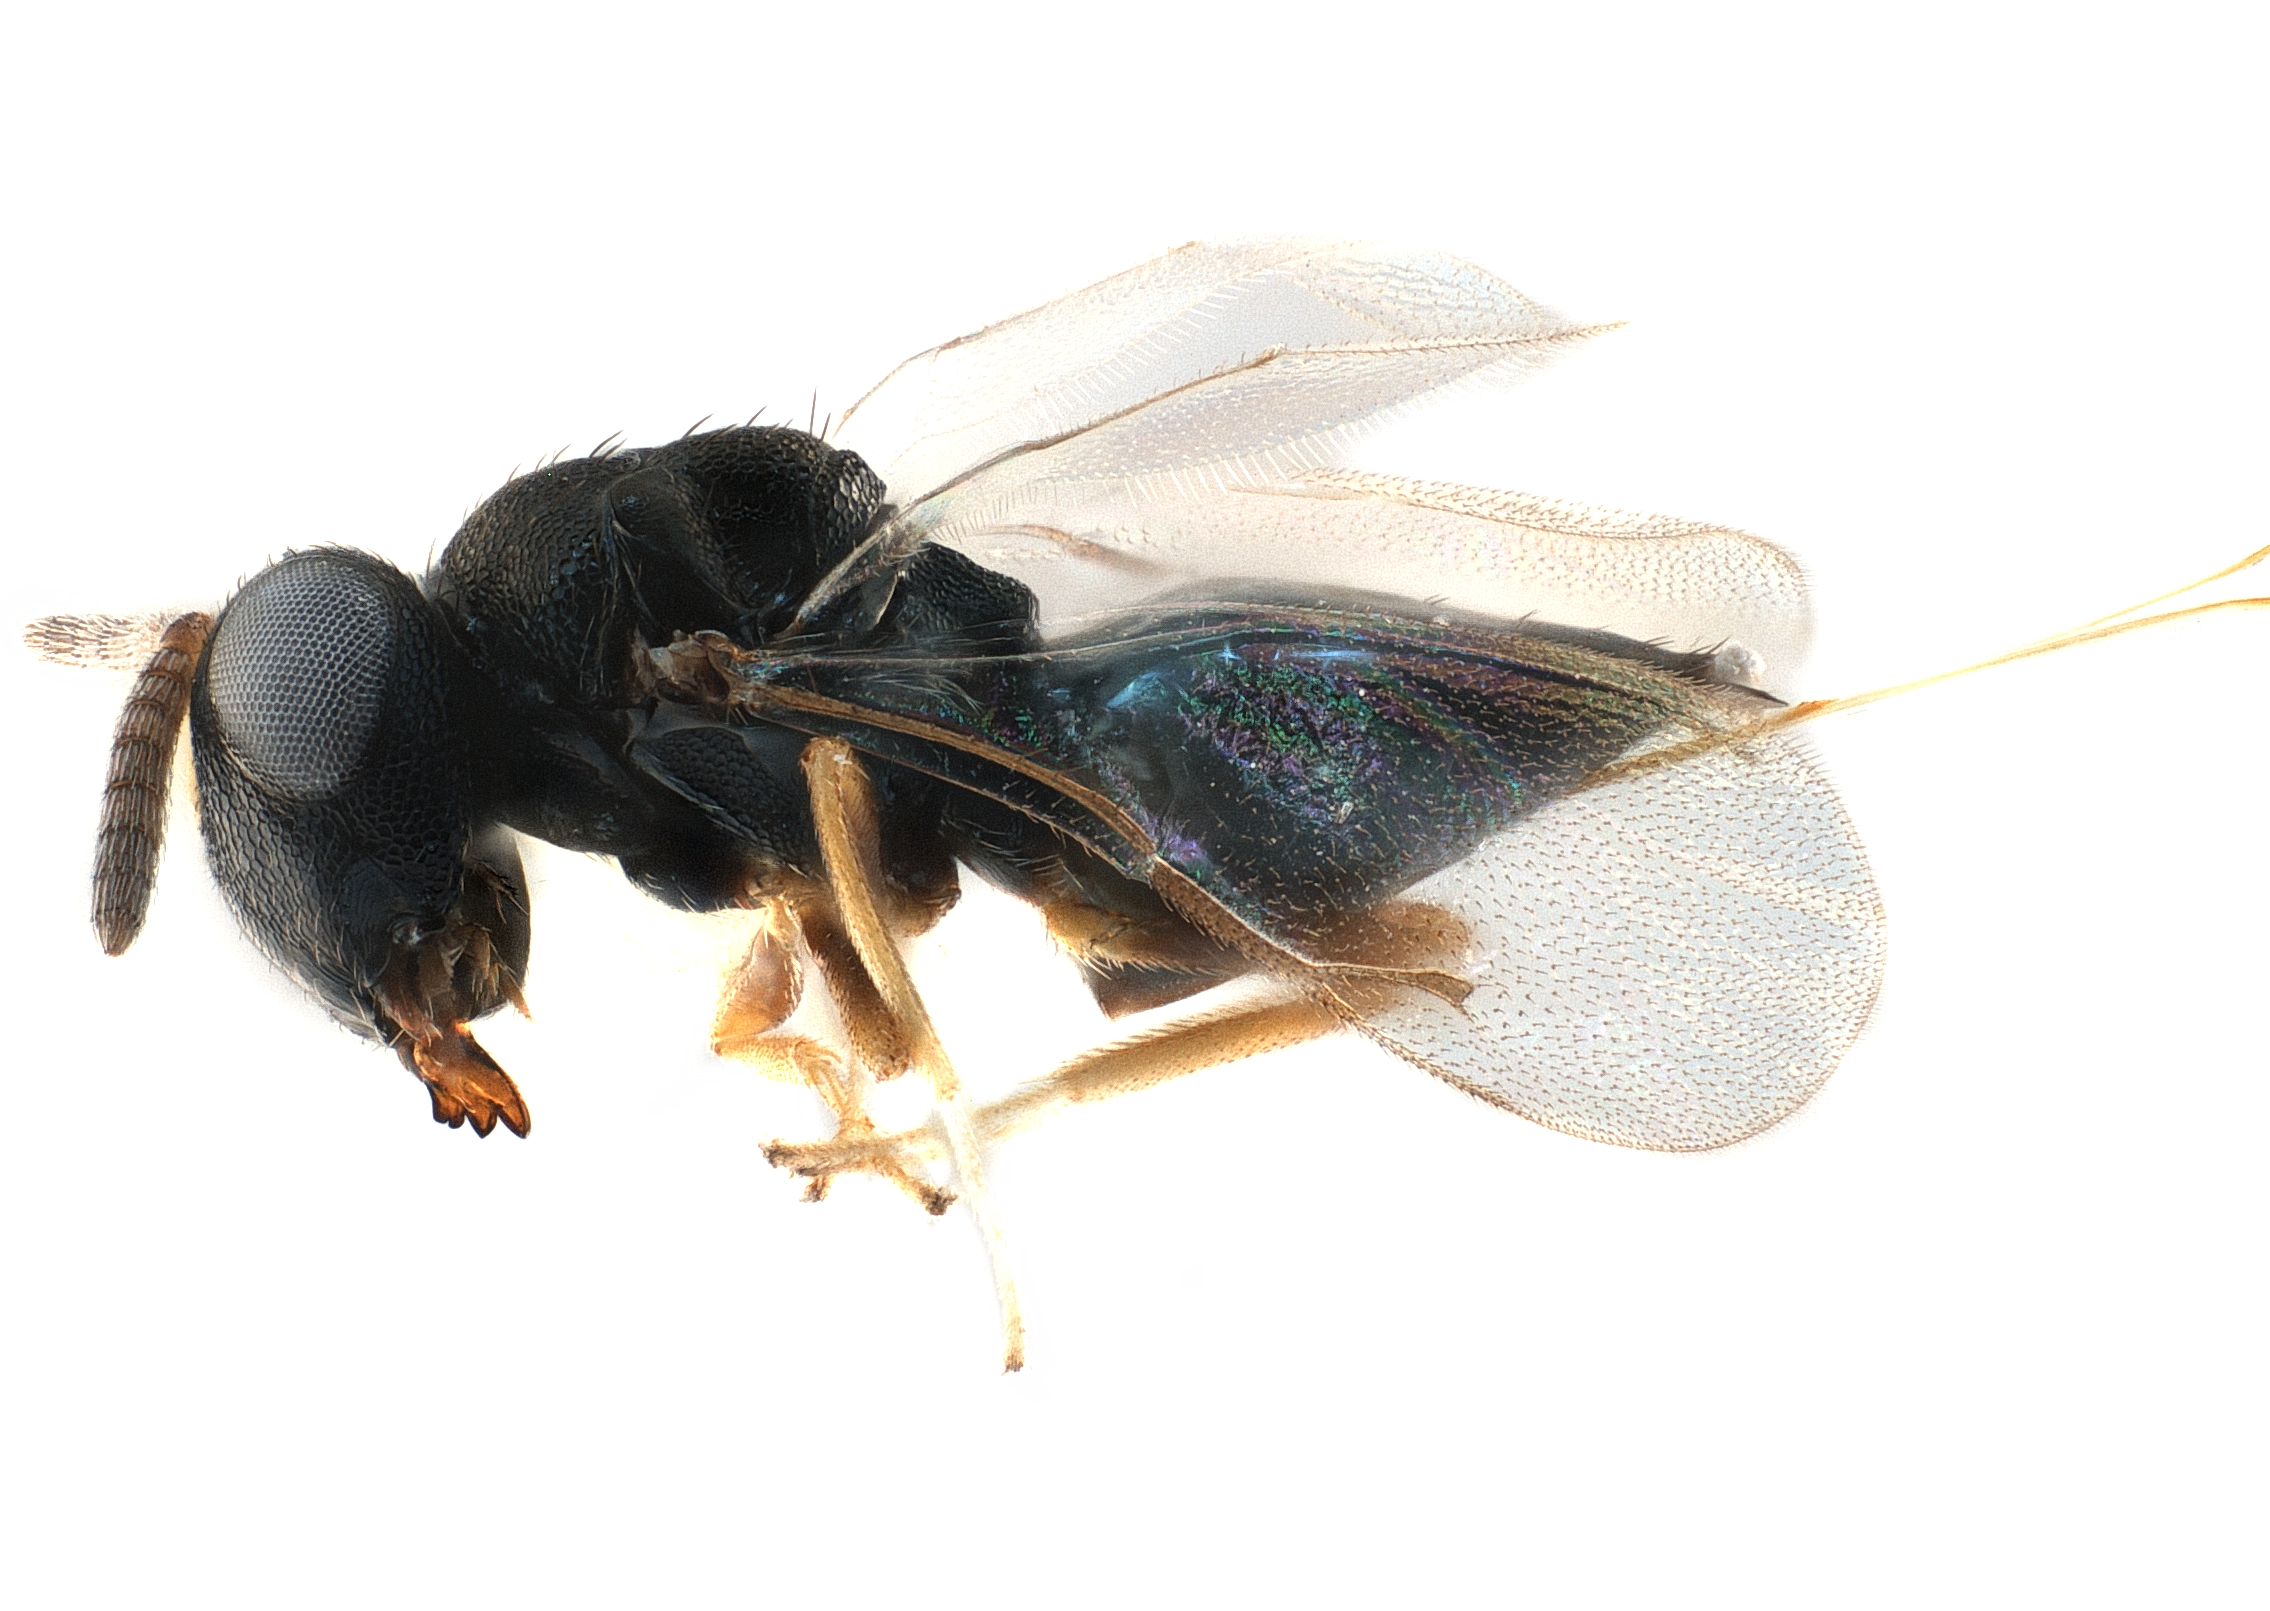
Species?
Metastenus townsendi
